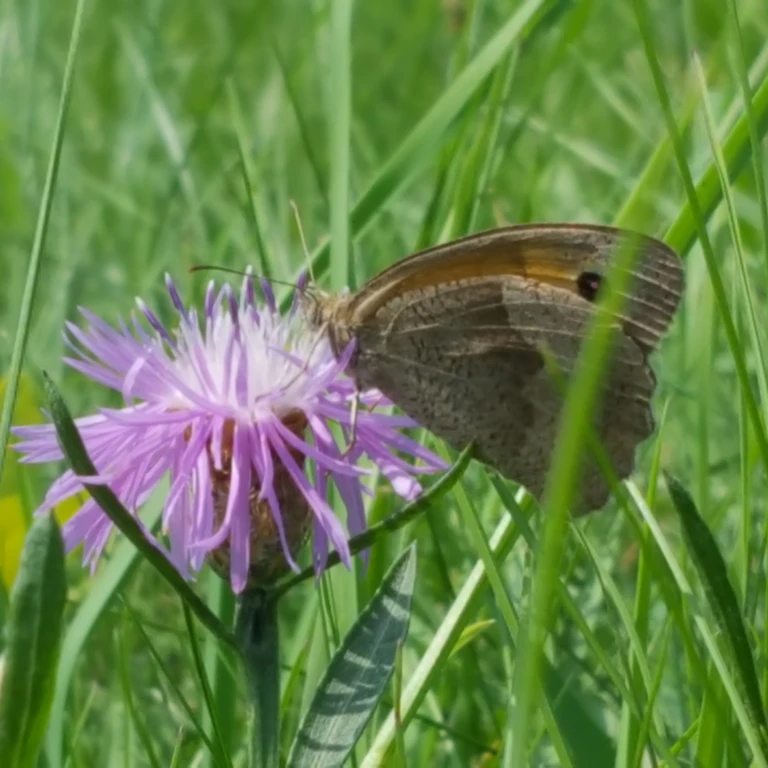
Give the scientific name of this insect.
Maniola jurtina
